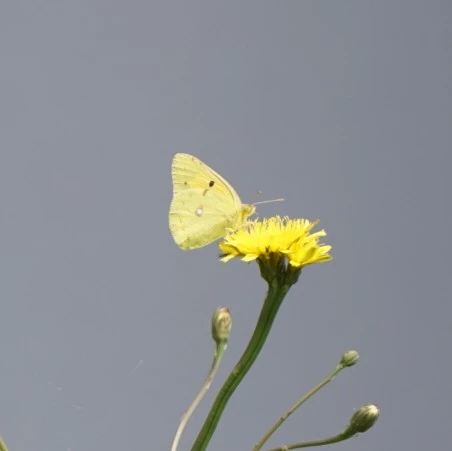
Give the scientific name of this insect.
Colias croceus
